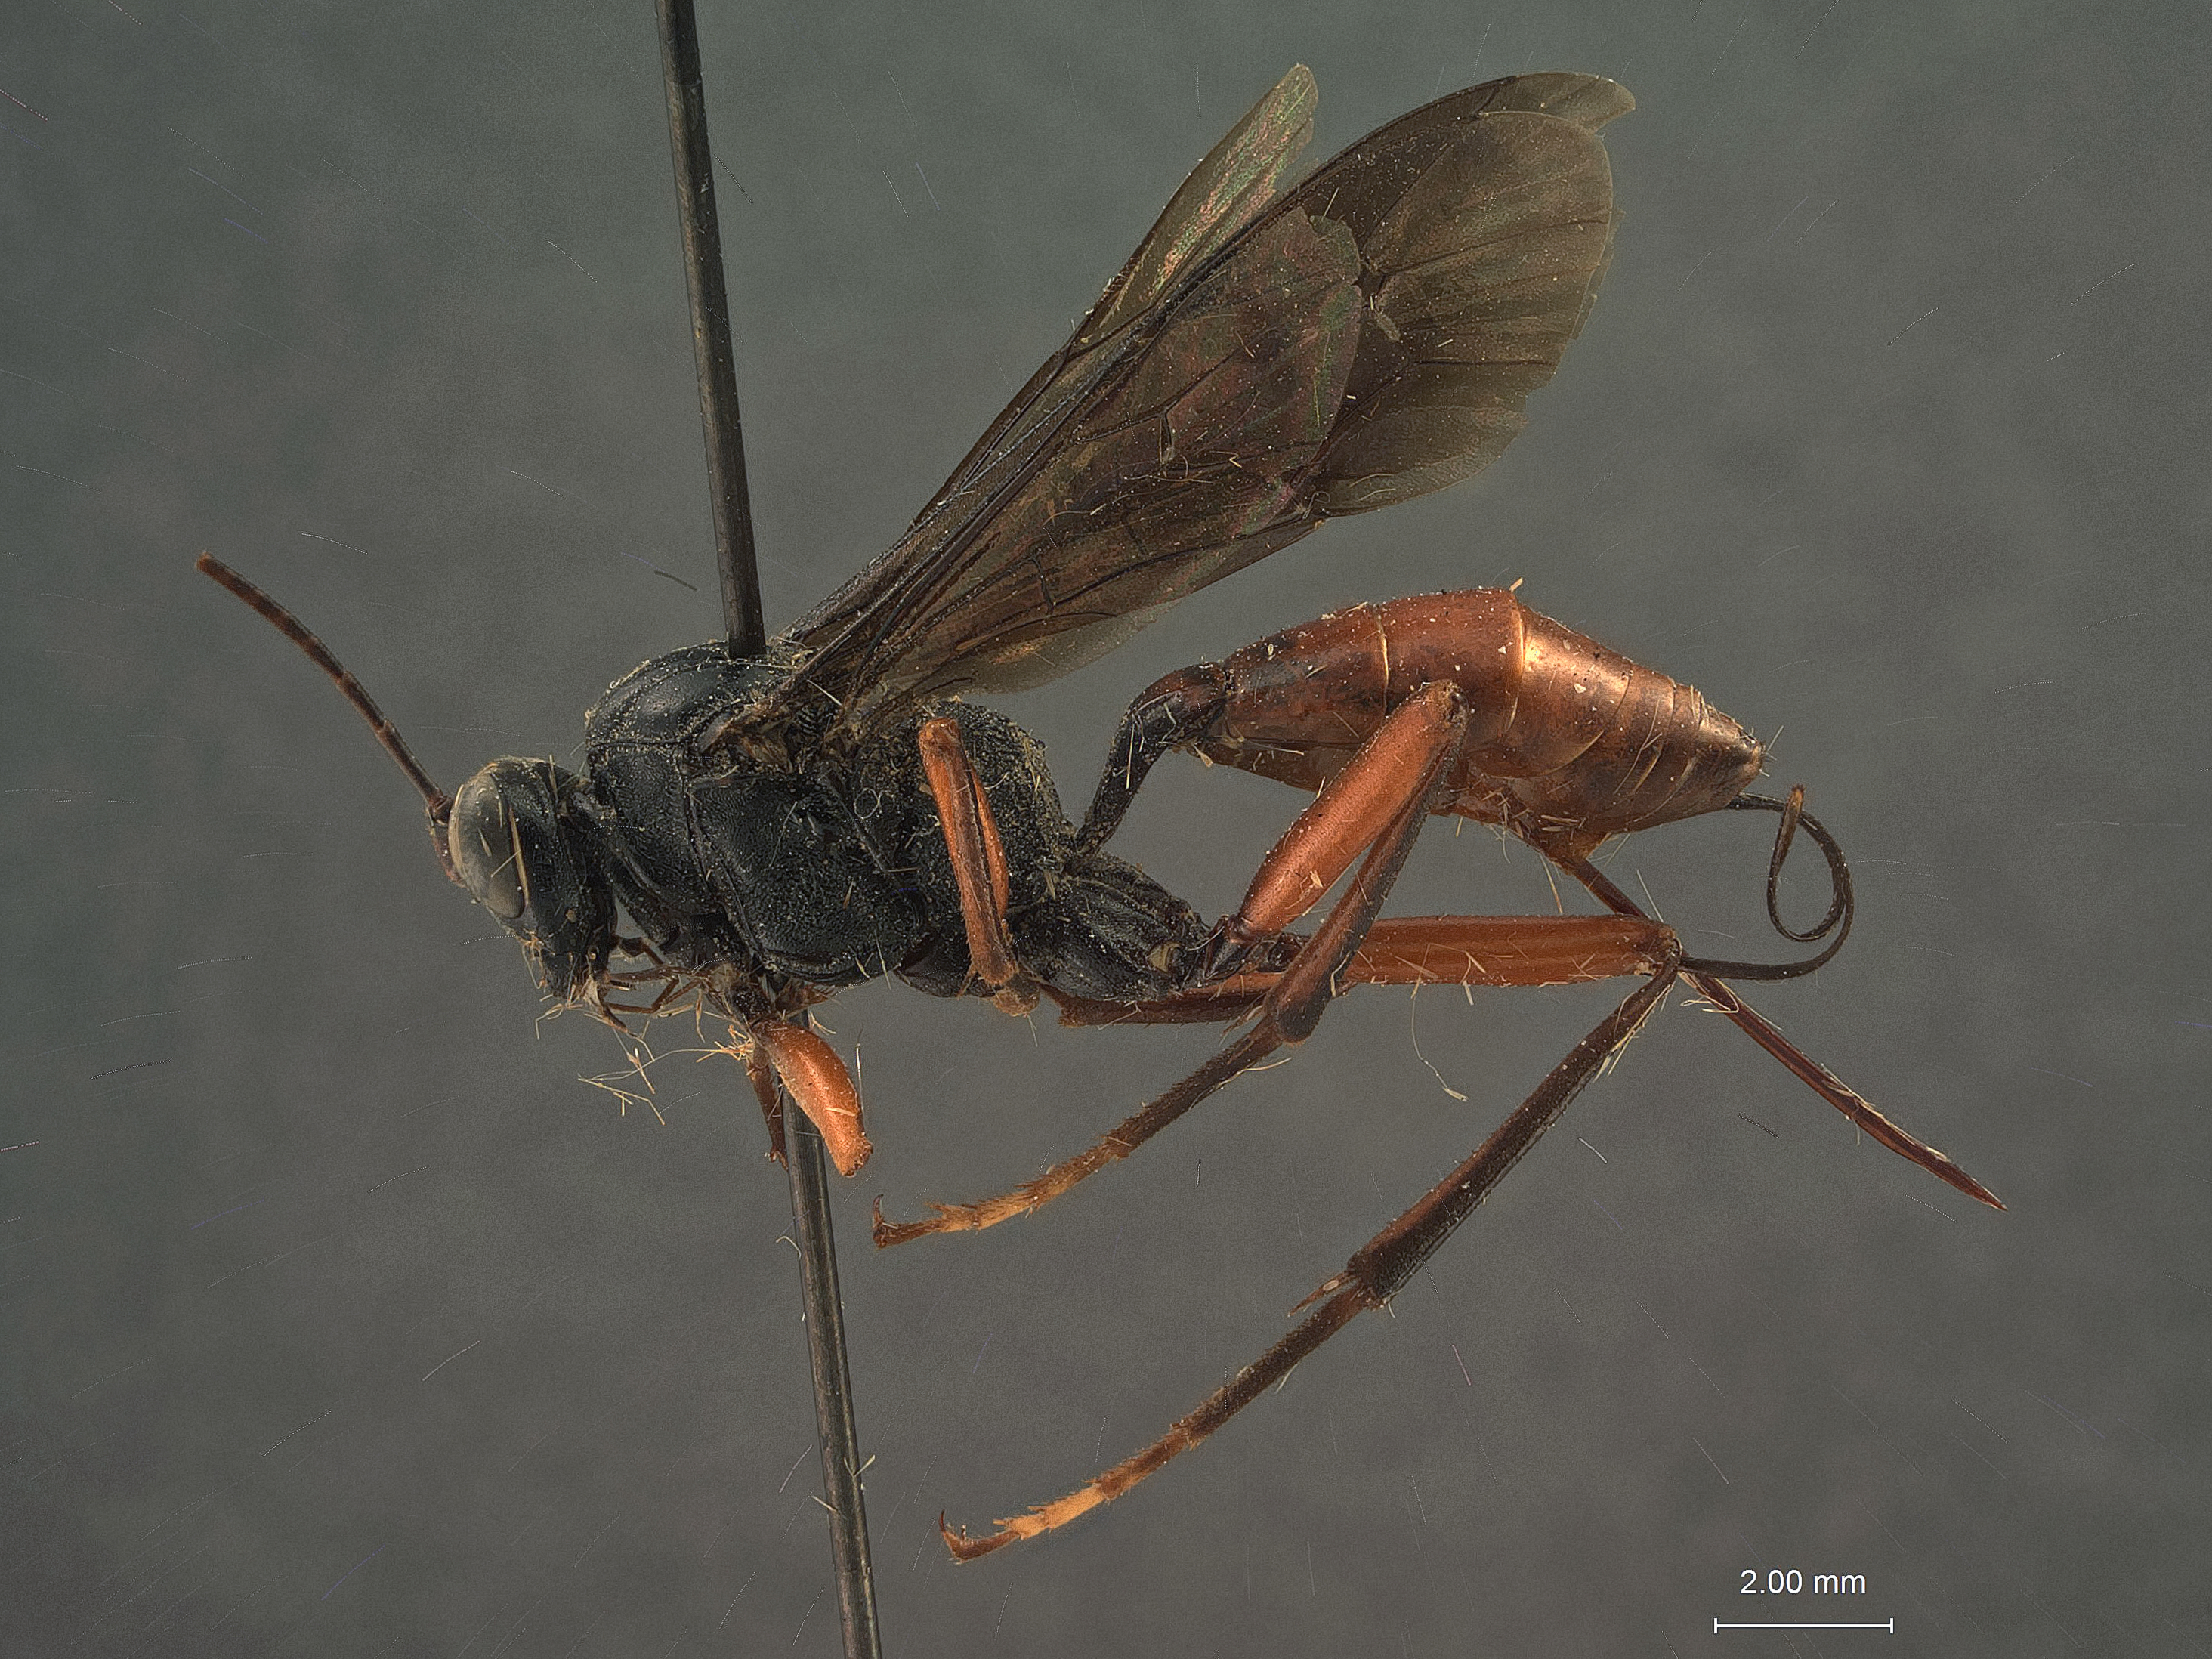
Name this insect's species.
Cryptus mimicus
